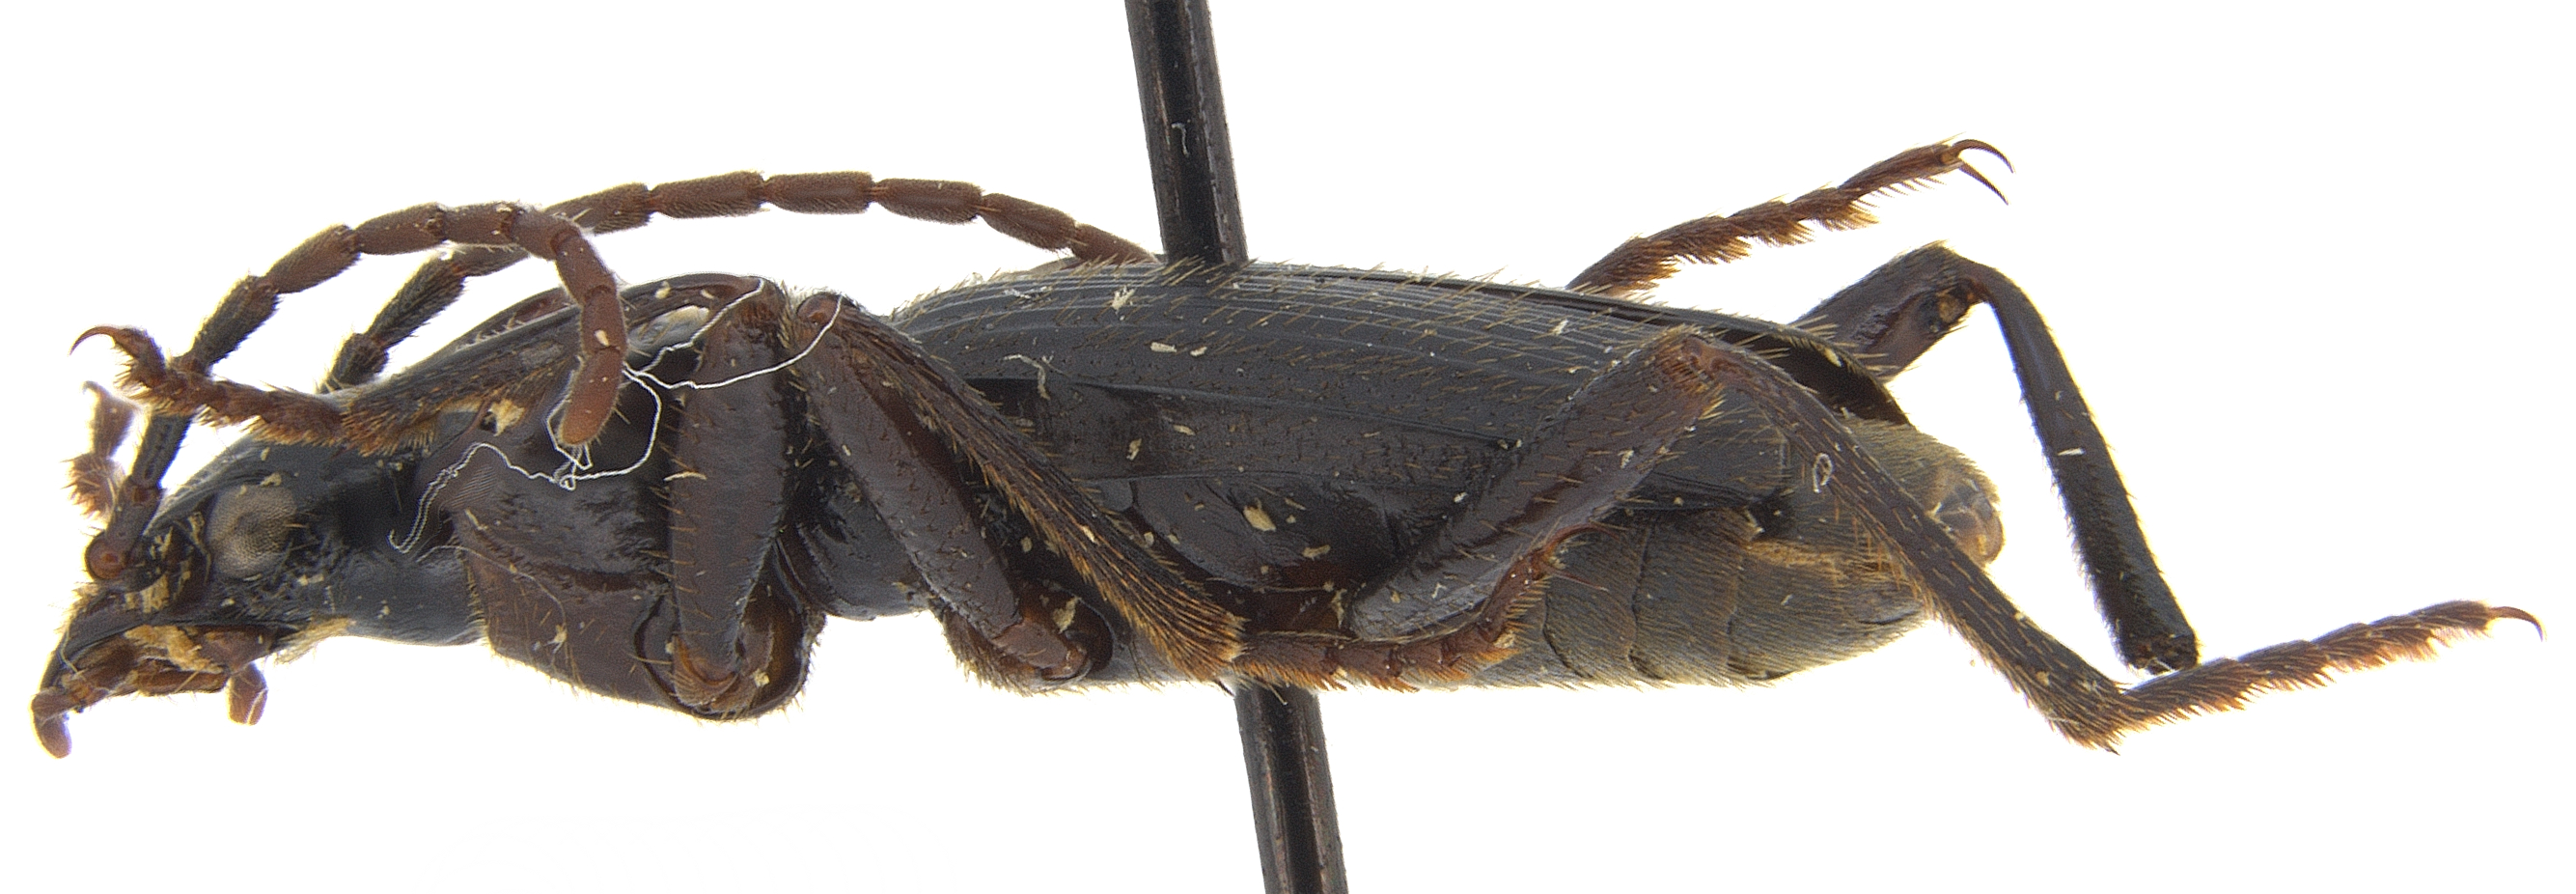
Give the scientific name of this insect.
Aprinus viduus
